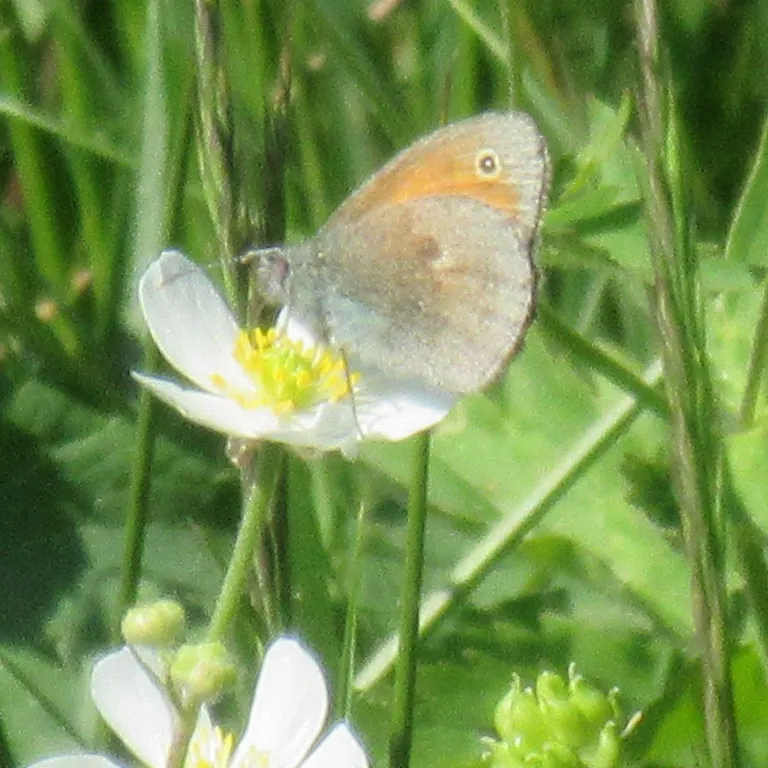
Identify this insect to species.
Coenonympha pamphilus
